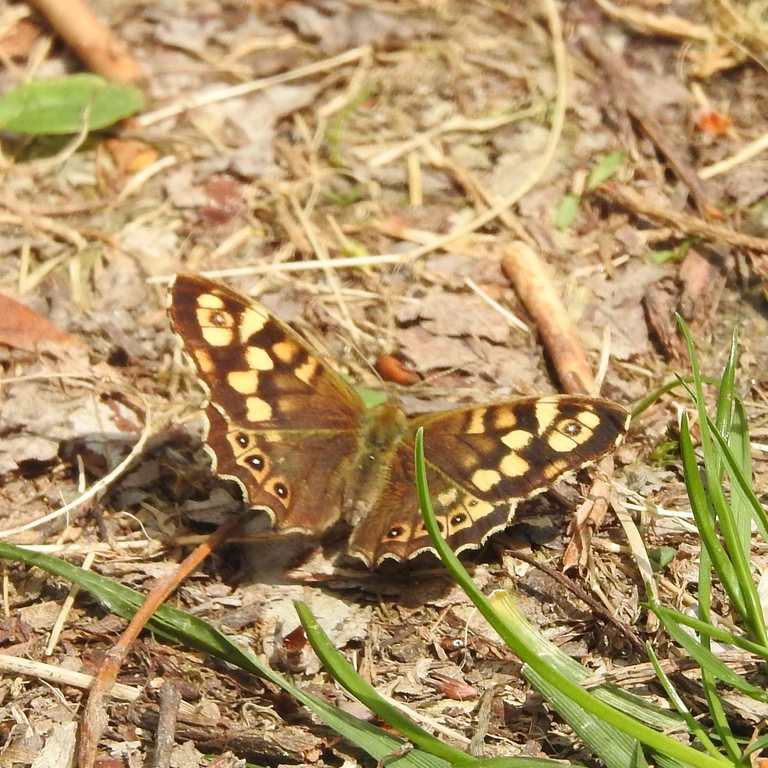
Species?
Pararge aegeria
